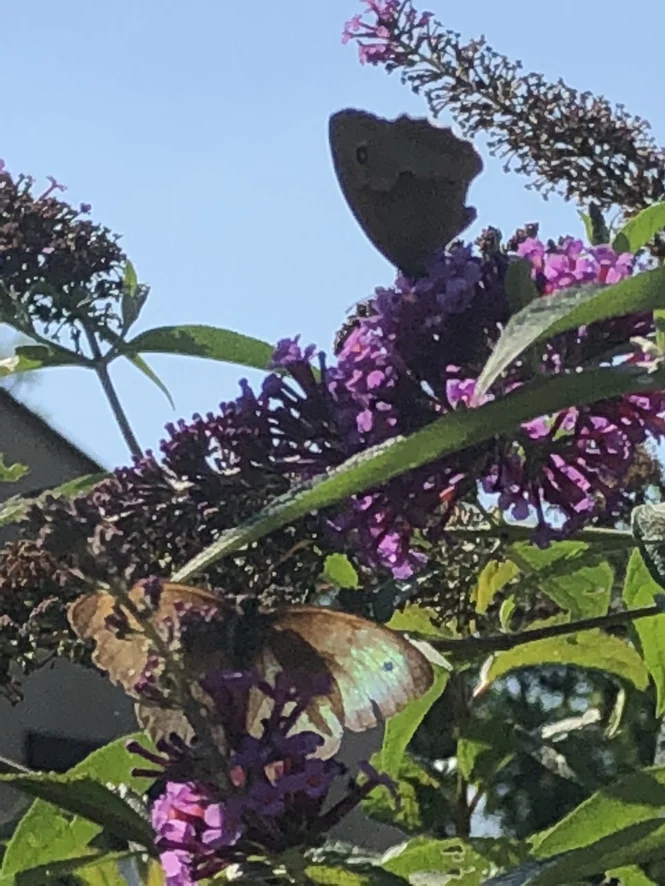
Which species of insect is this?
Maniola jurtina
